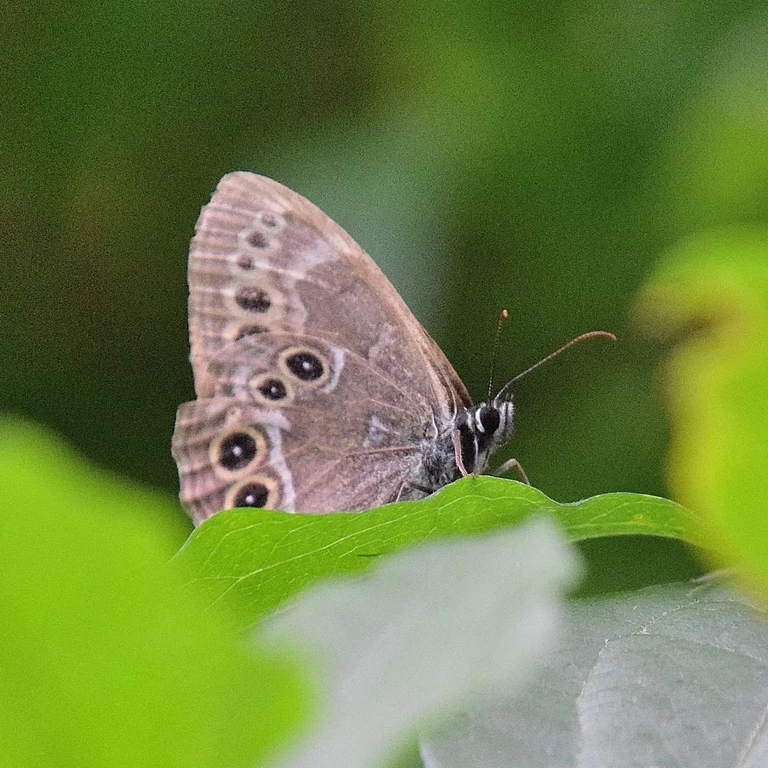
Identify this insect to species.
Lopinga achine (also Pararge achine)
